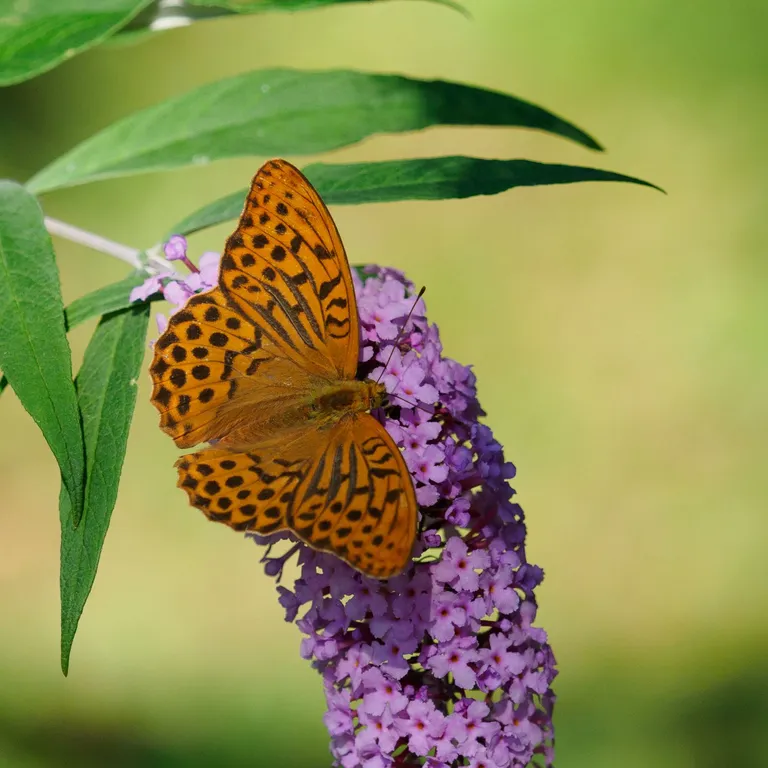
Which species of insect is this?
Argynnis paphia
